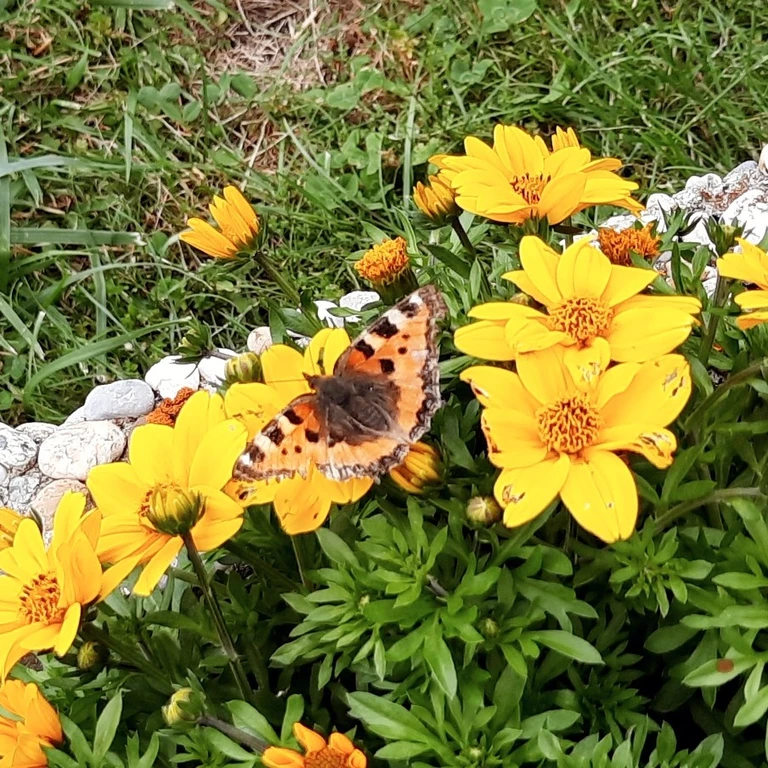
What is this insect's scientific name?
Aglais urticae
